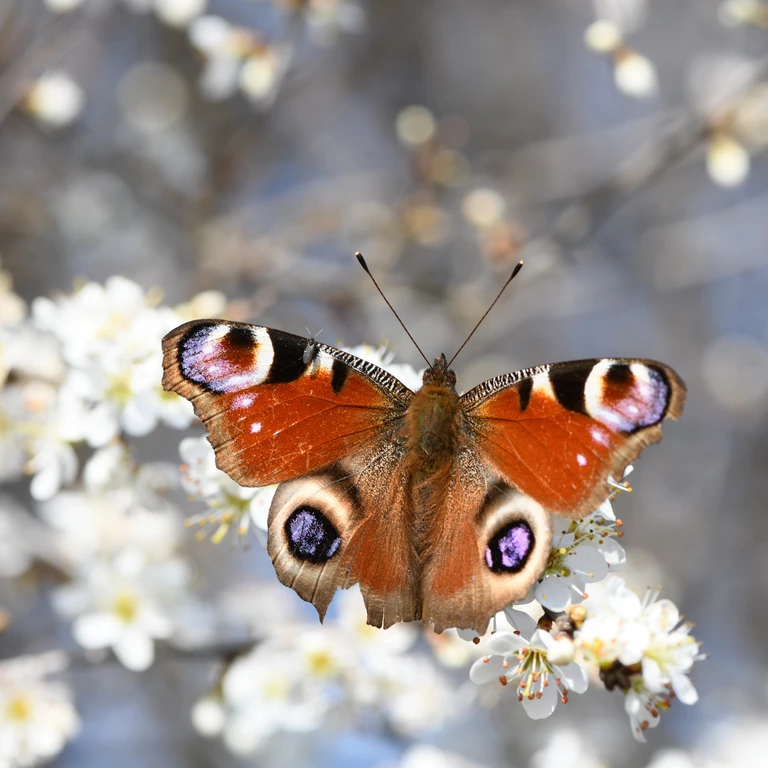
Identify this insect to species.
Aglais io
